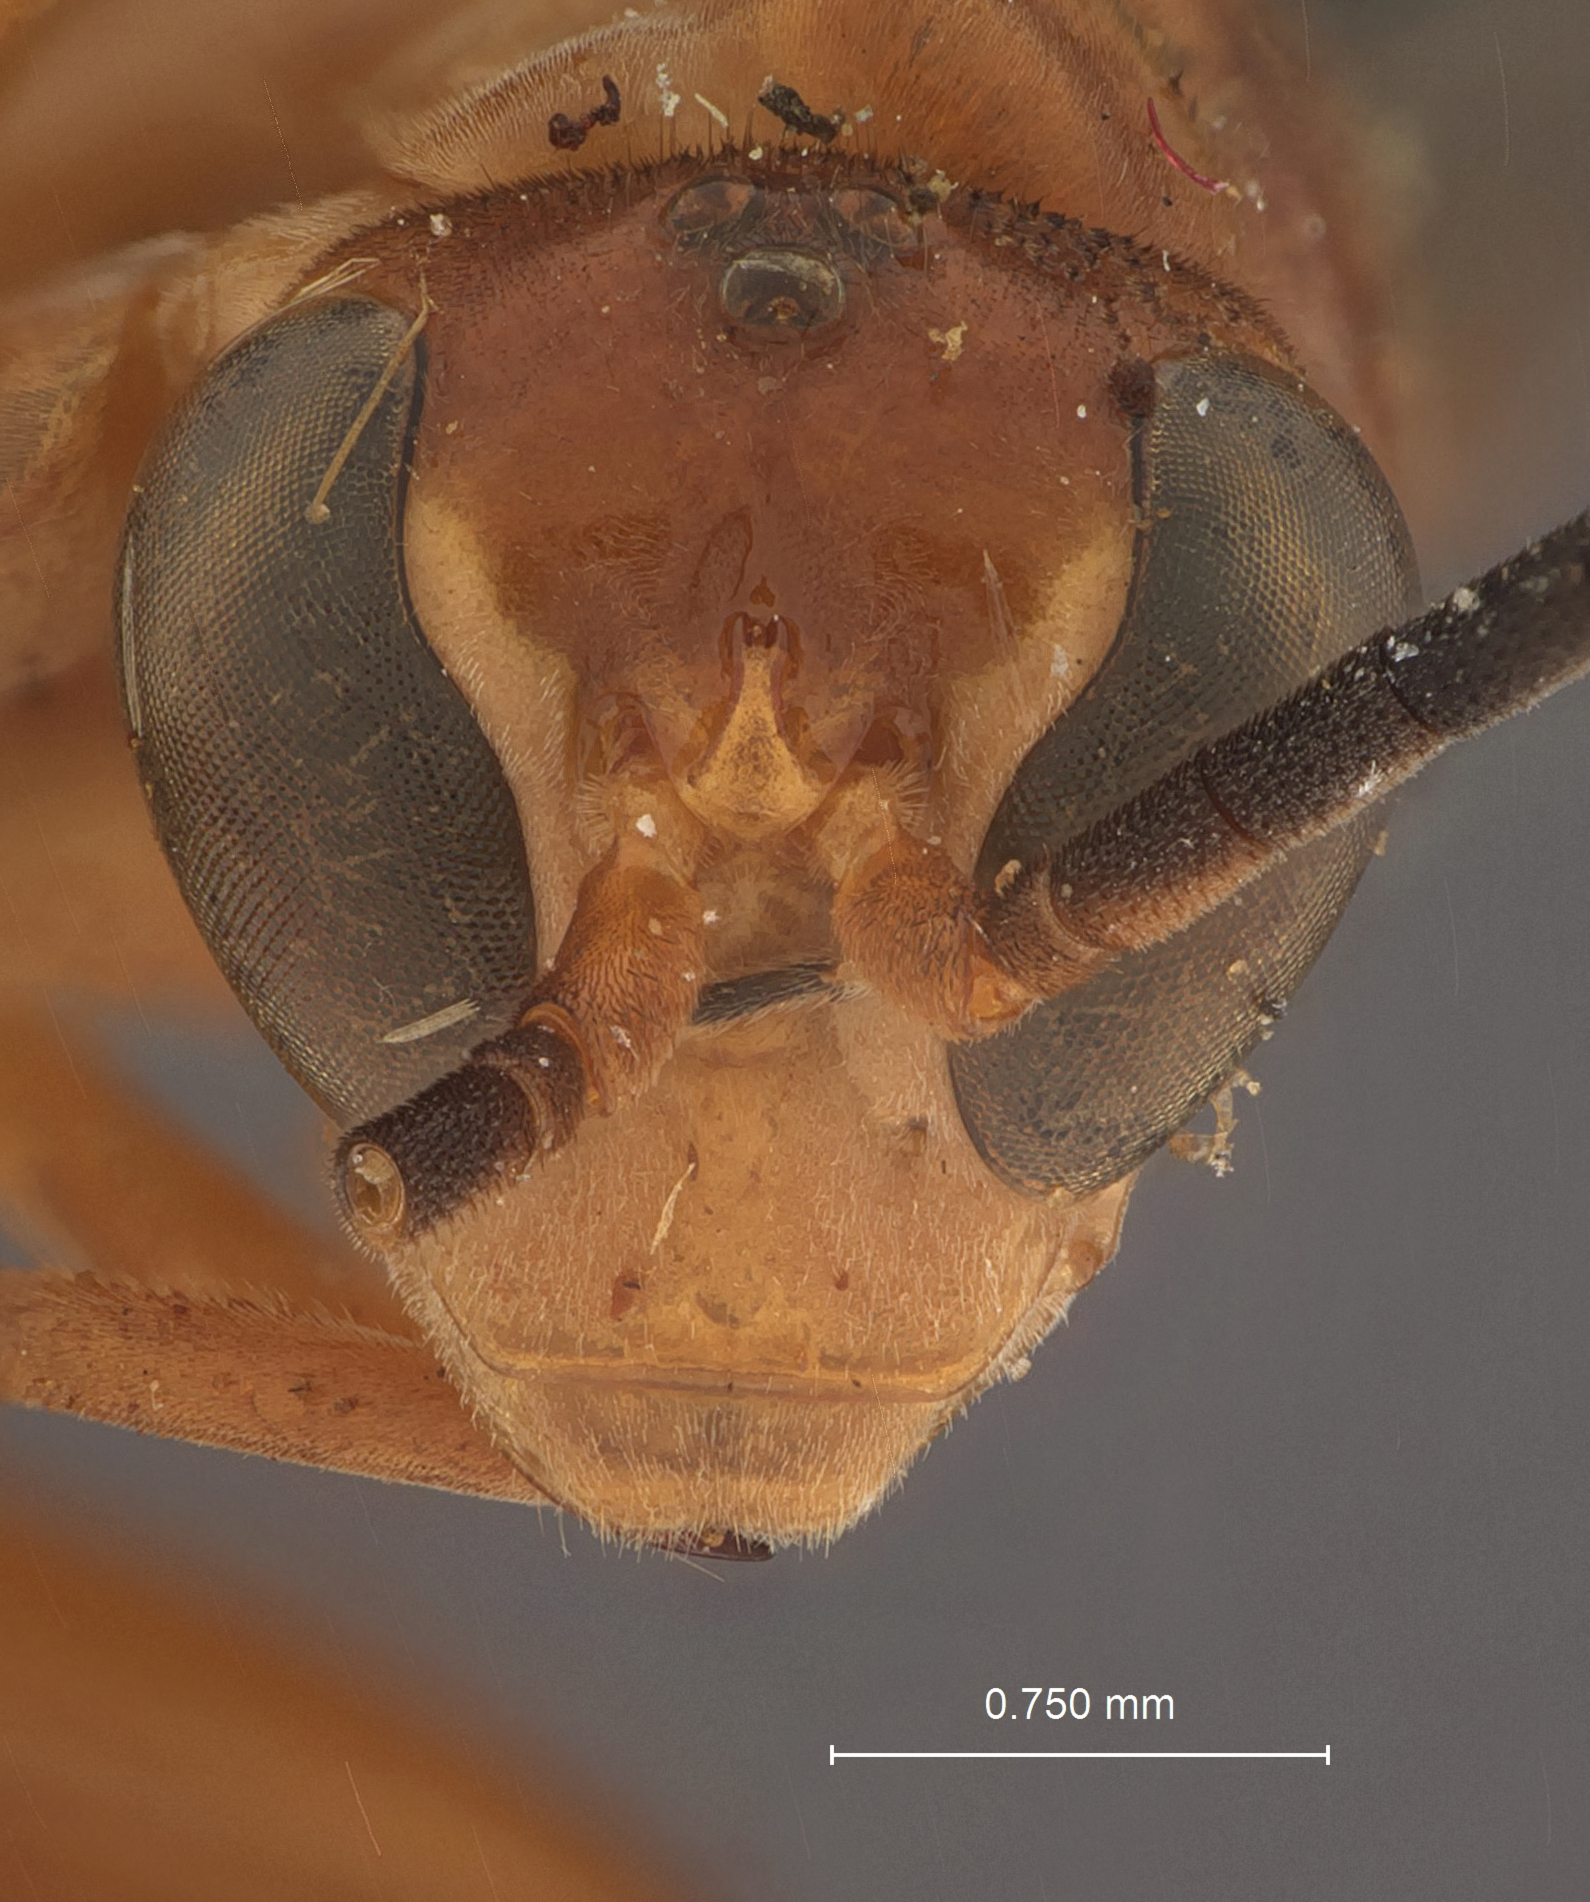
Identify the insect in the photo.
Xanthampulex intrusus
